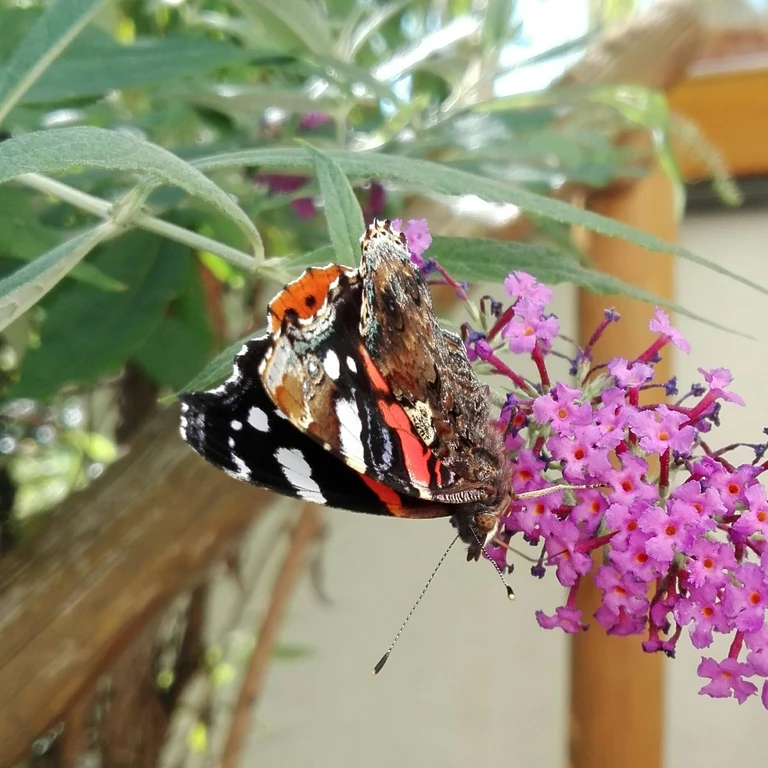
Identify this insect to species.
Vanessa atalanta
